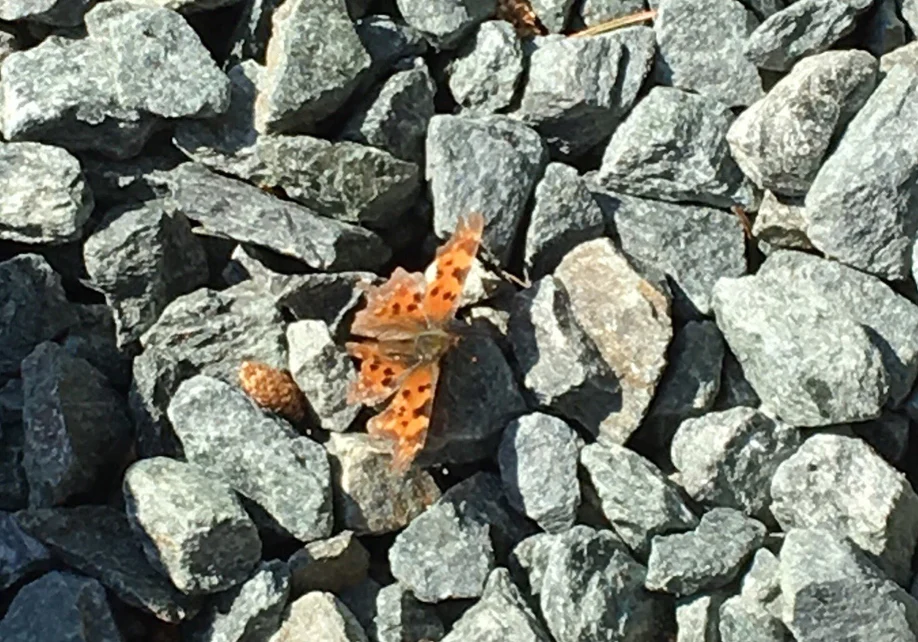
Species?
Polygonia c-album
